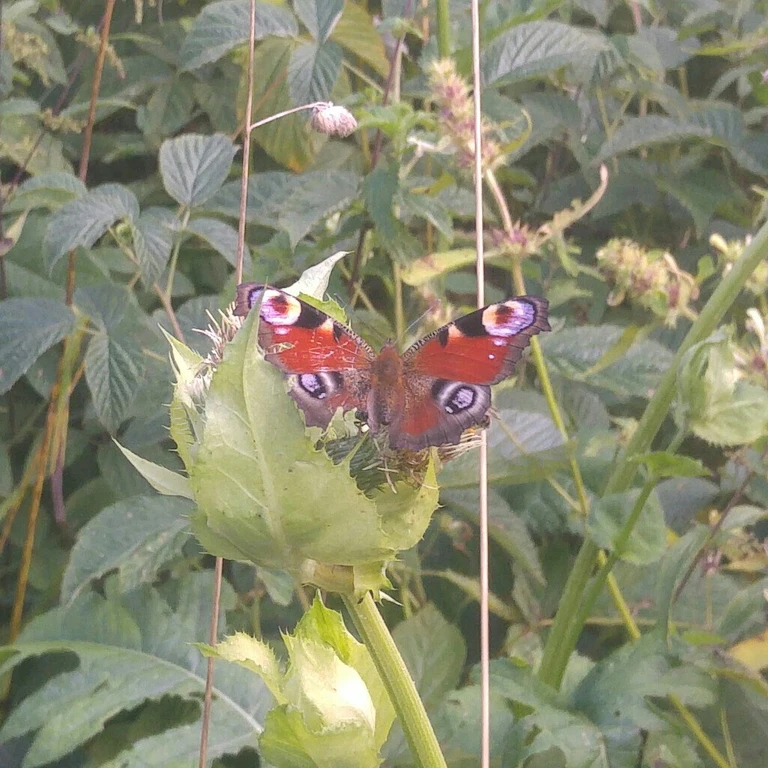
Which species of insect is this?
Aglais io
